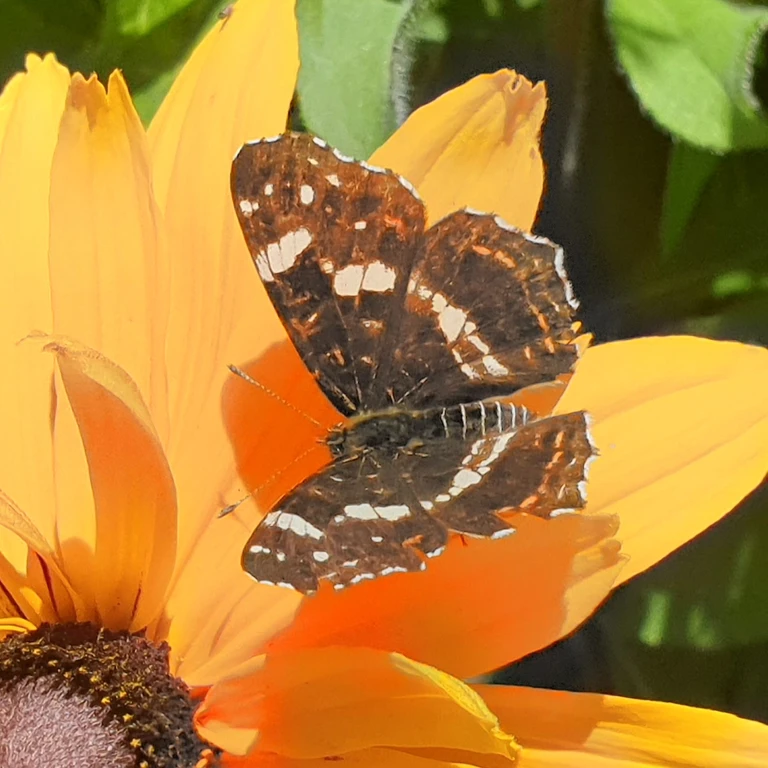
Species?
Araschnia levana
